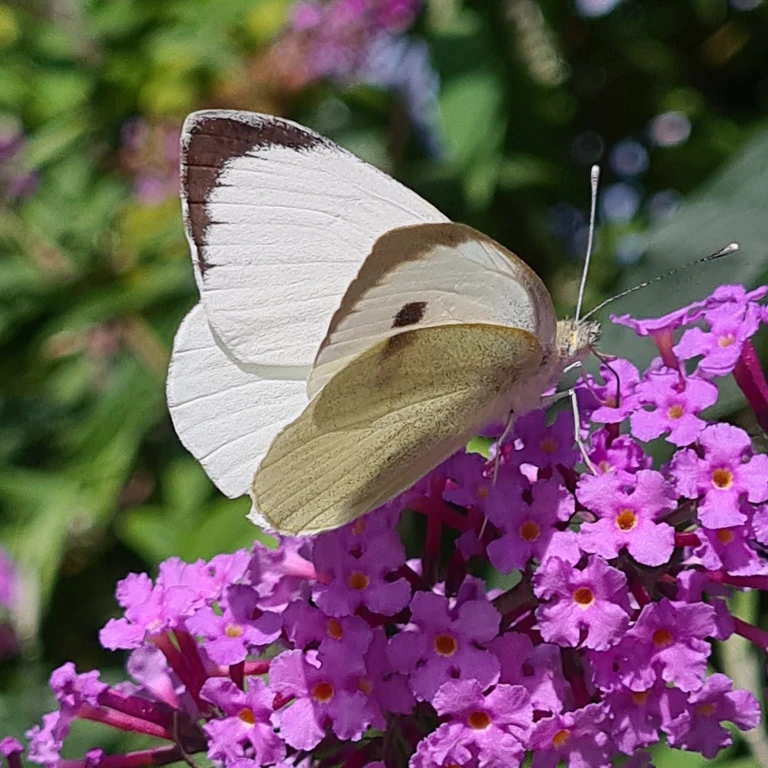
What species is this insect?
Pieris brassicae
